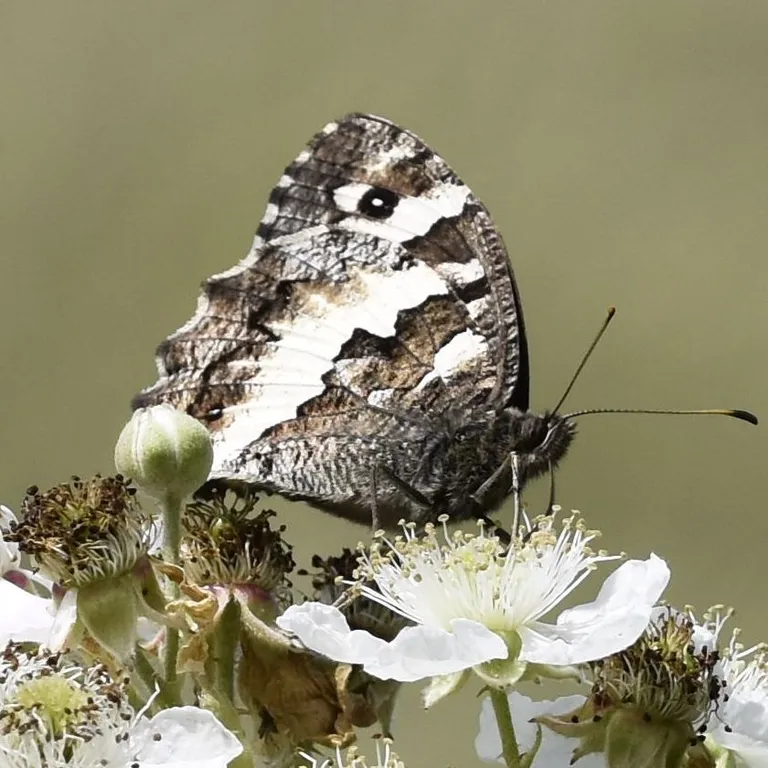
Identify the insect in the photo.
Brintesia circe
